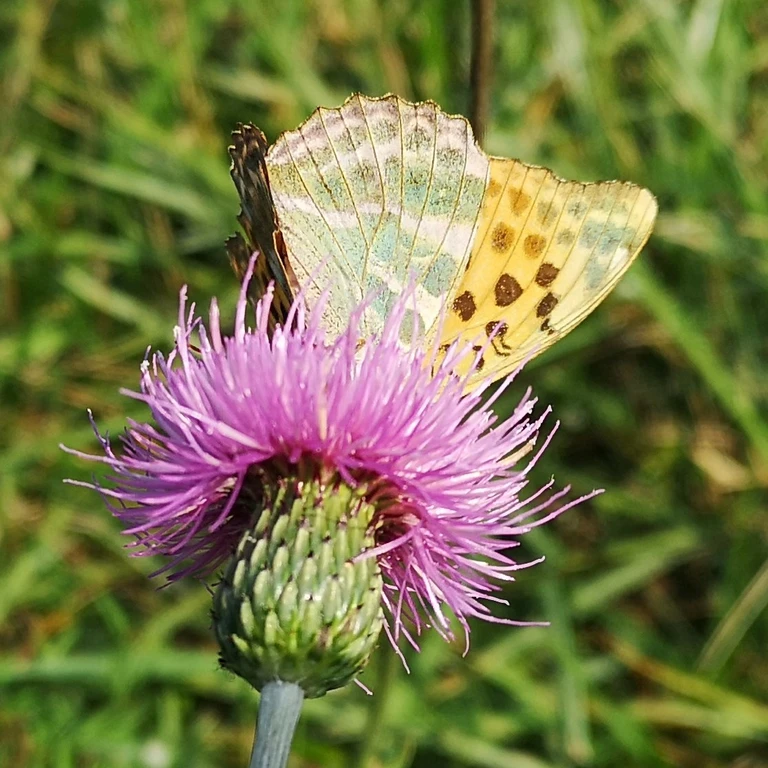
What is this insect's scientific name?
Argynnis paphia
